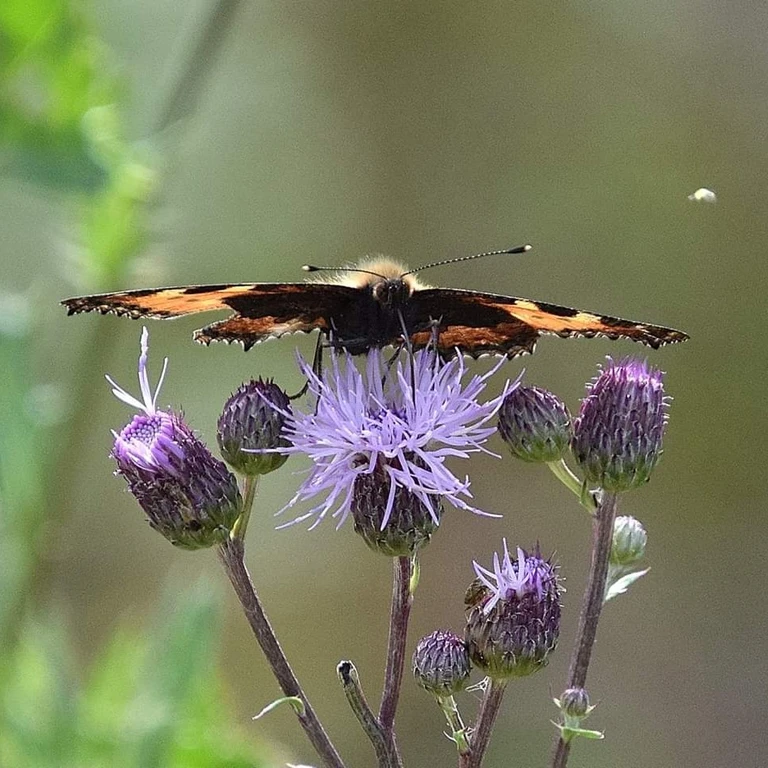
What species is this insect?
Aglais urticae
